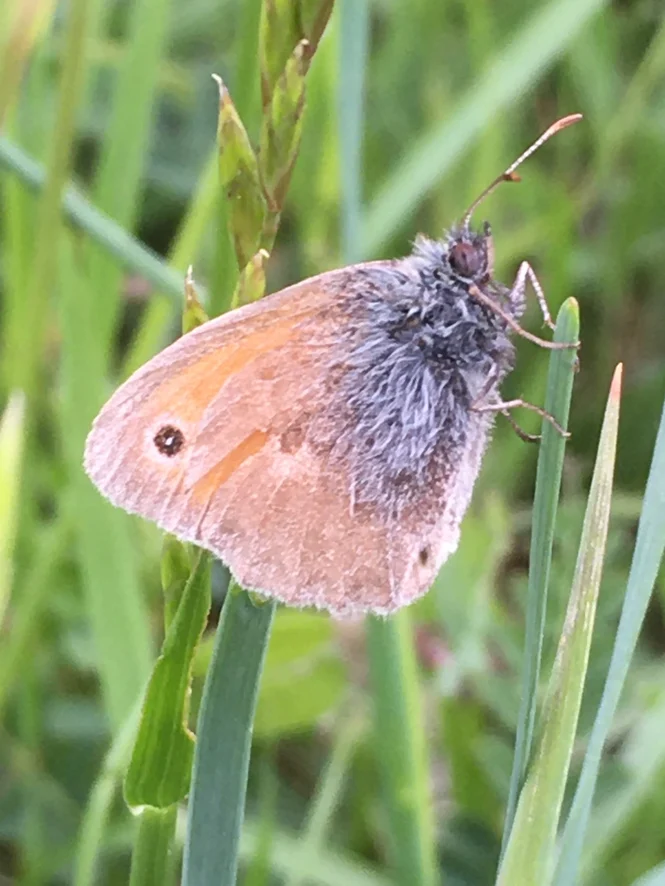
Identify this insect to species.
Coenonympha pamphilus
